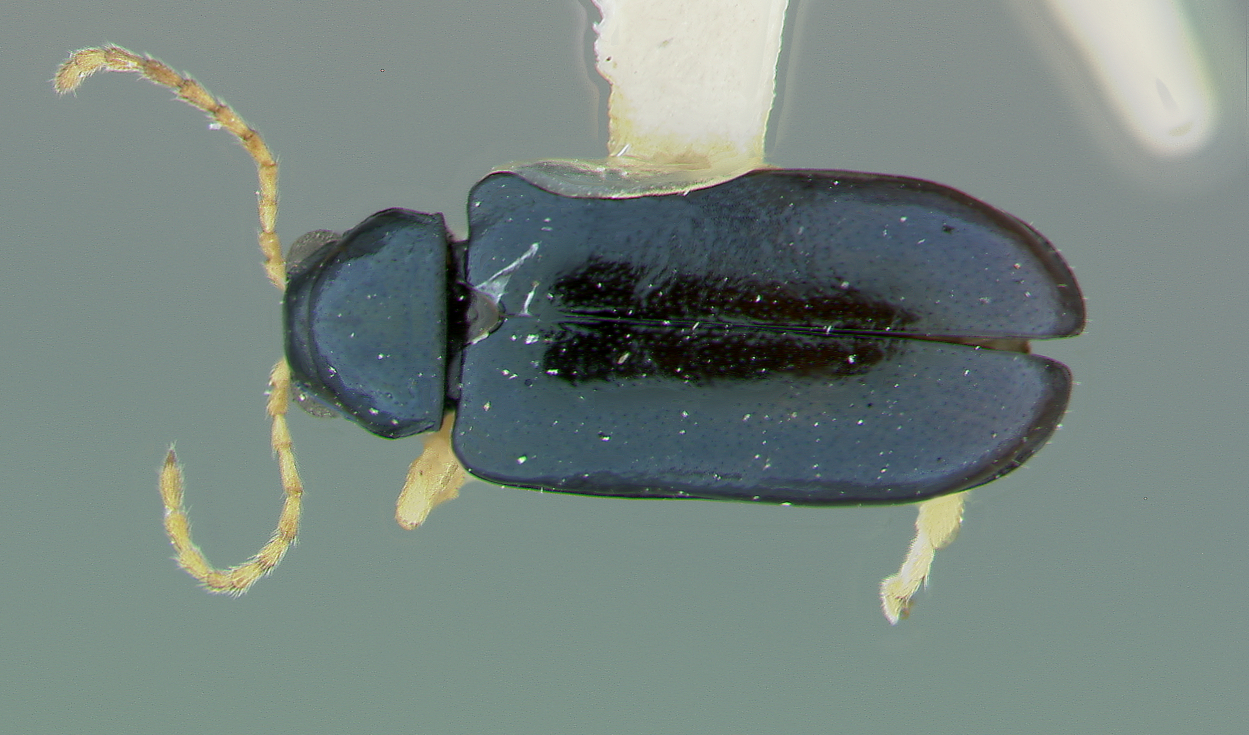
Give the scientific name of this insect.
Scelolyperus liriophilus
